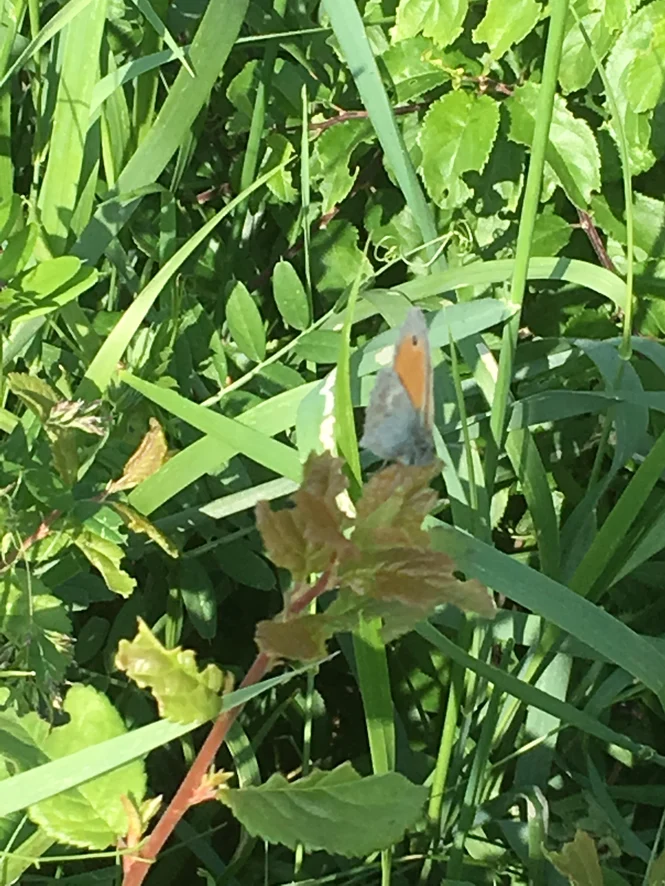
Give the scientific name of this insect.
Coenonympha pamphilus
